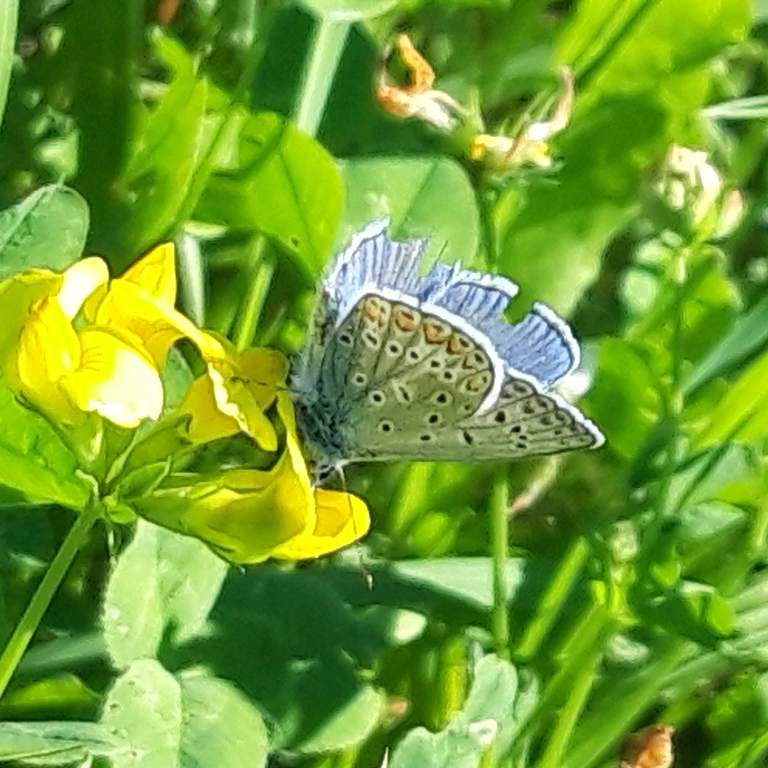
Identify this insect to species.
Polyommatus icarus
